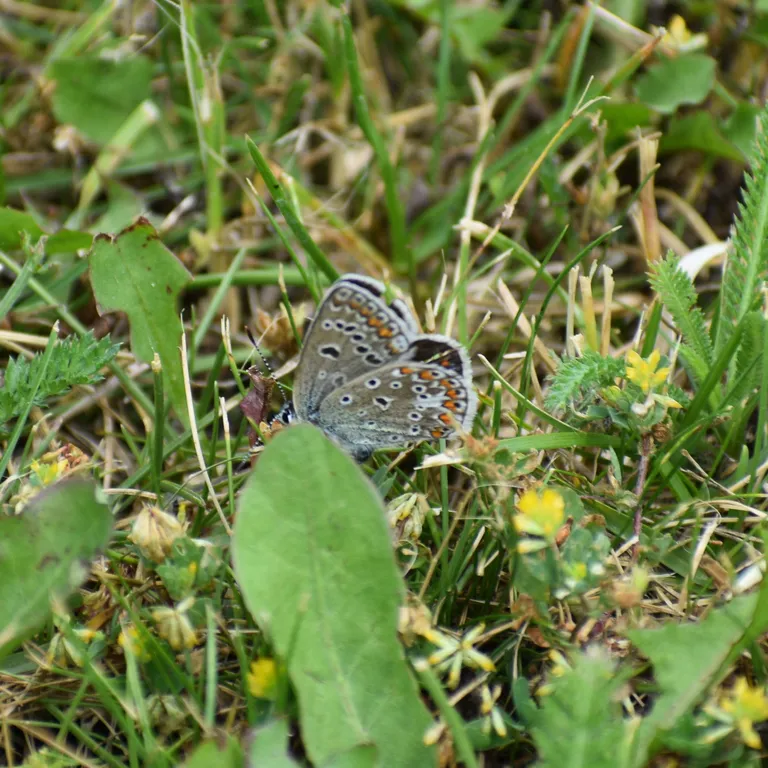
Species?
Polyommatus icarus
